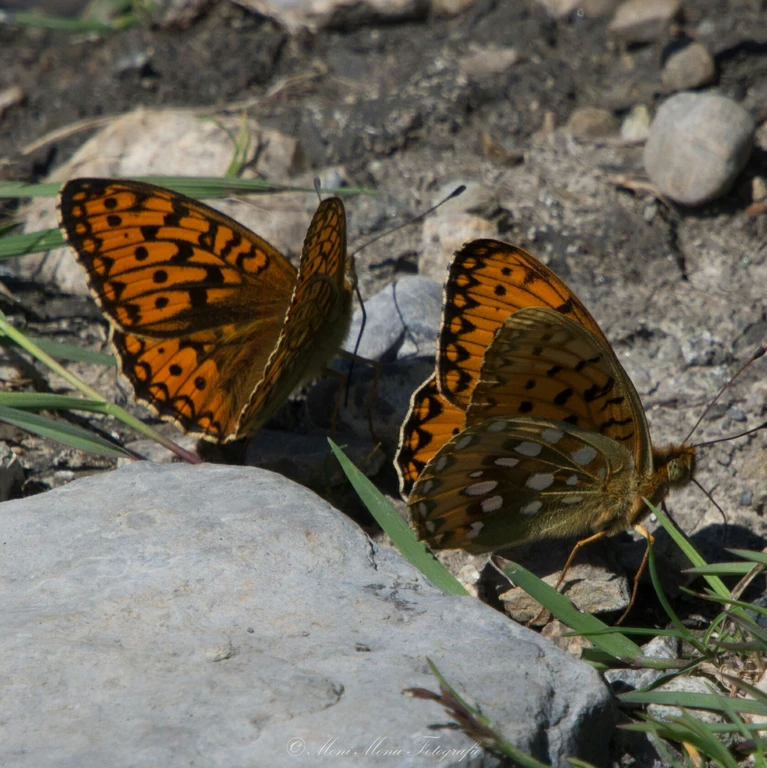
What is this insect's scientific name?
Speyeria aglaja
